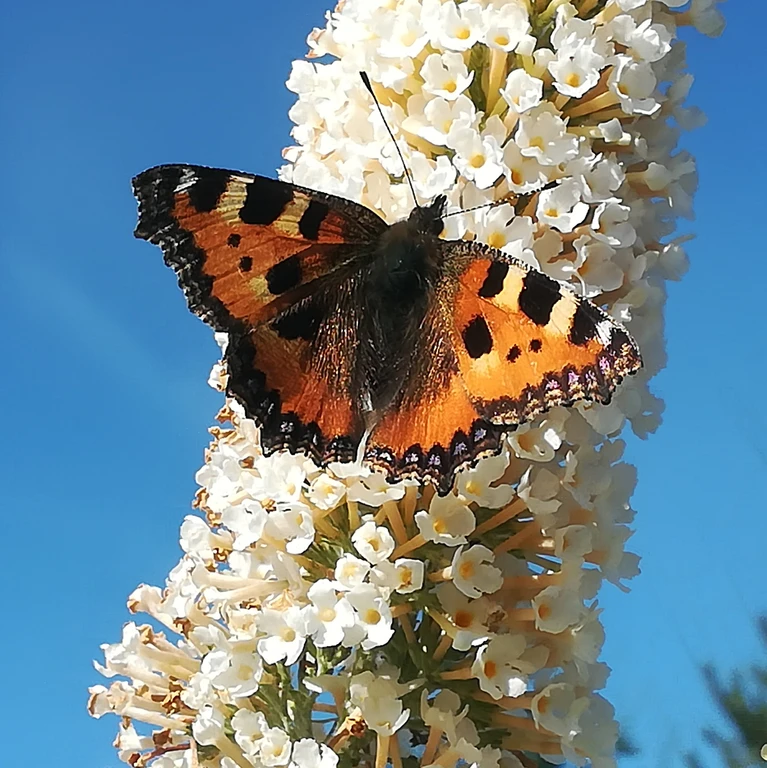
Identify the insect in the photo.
Aglais urticae
